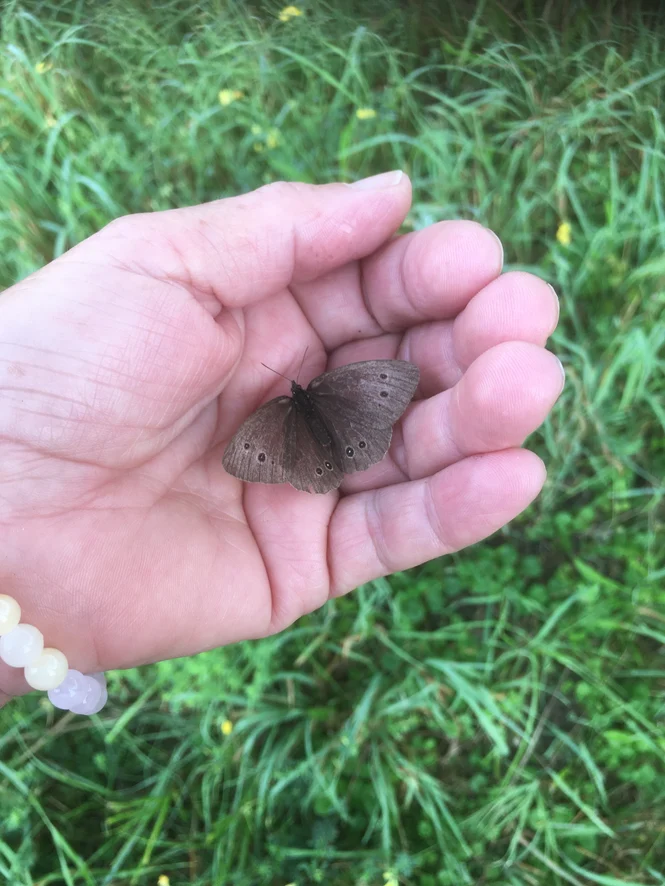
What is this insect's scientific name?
Aphantopus hyperantus
